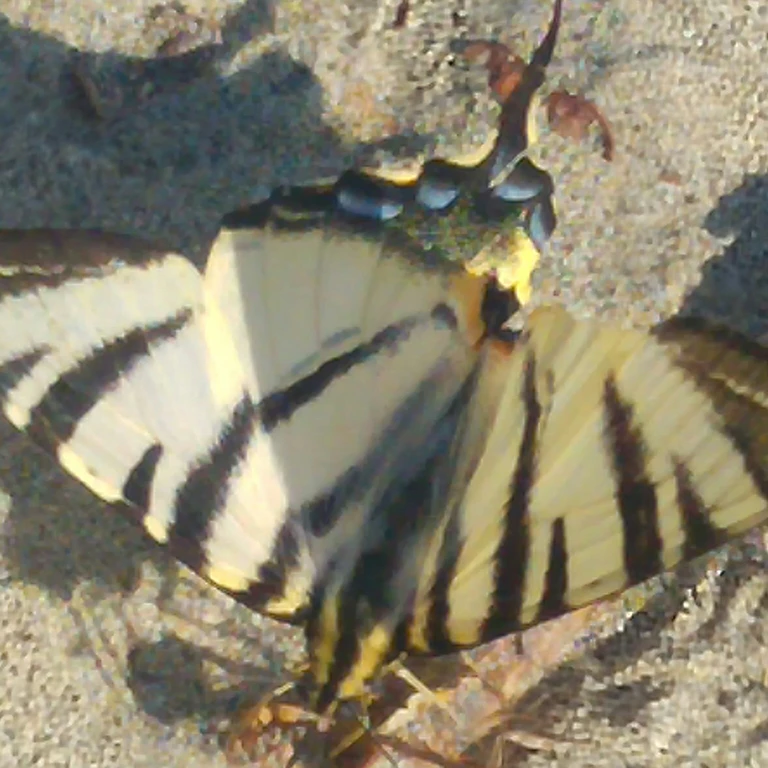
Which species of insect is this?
Iphiclides podalirius
